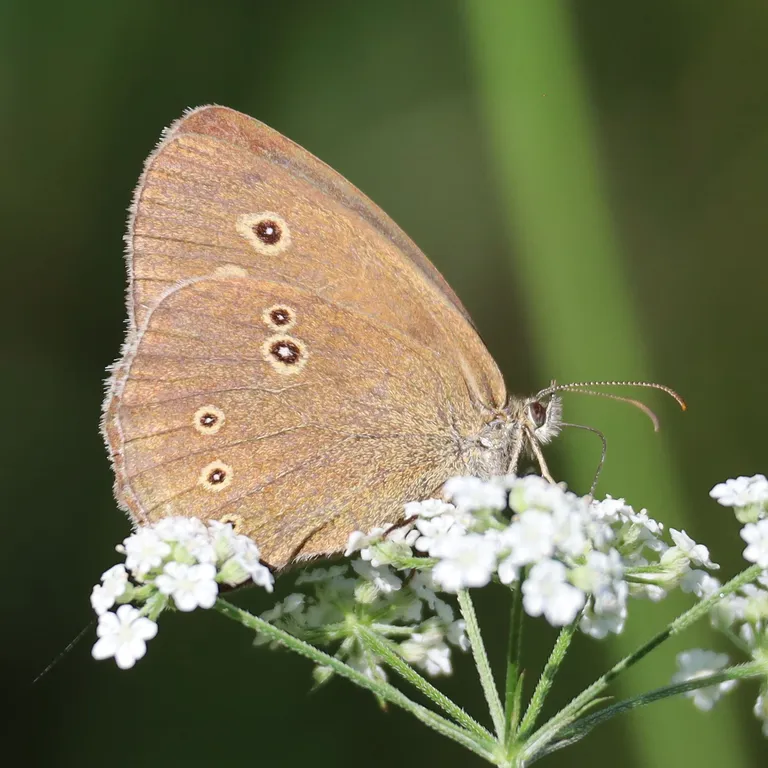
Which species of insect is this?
Aphantopus hyperantus
